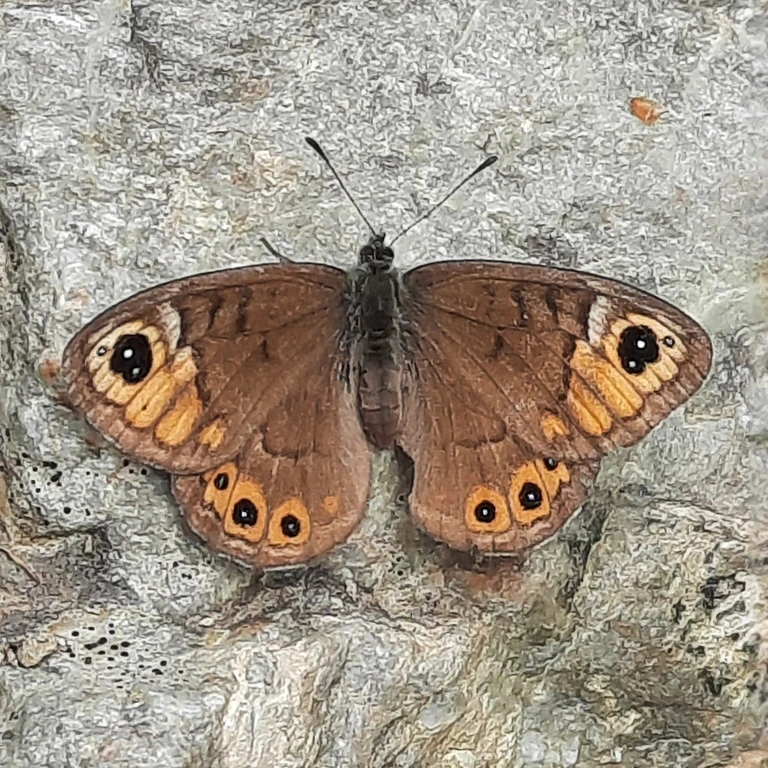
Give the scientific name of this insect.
Lasiommata petropolitana (also Pararge petropolitana)
